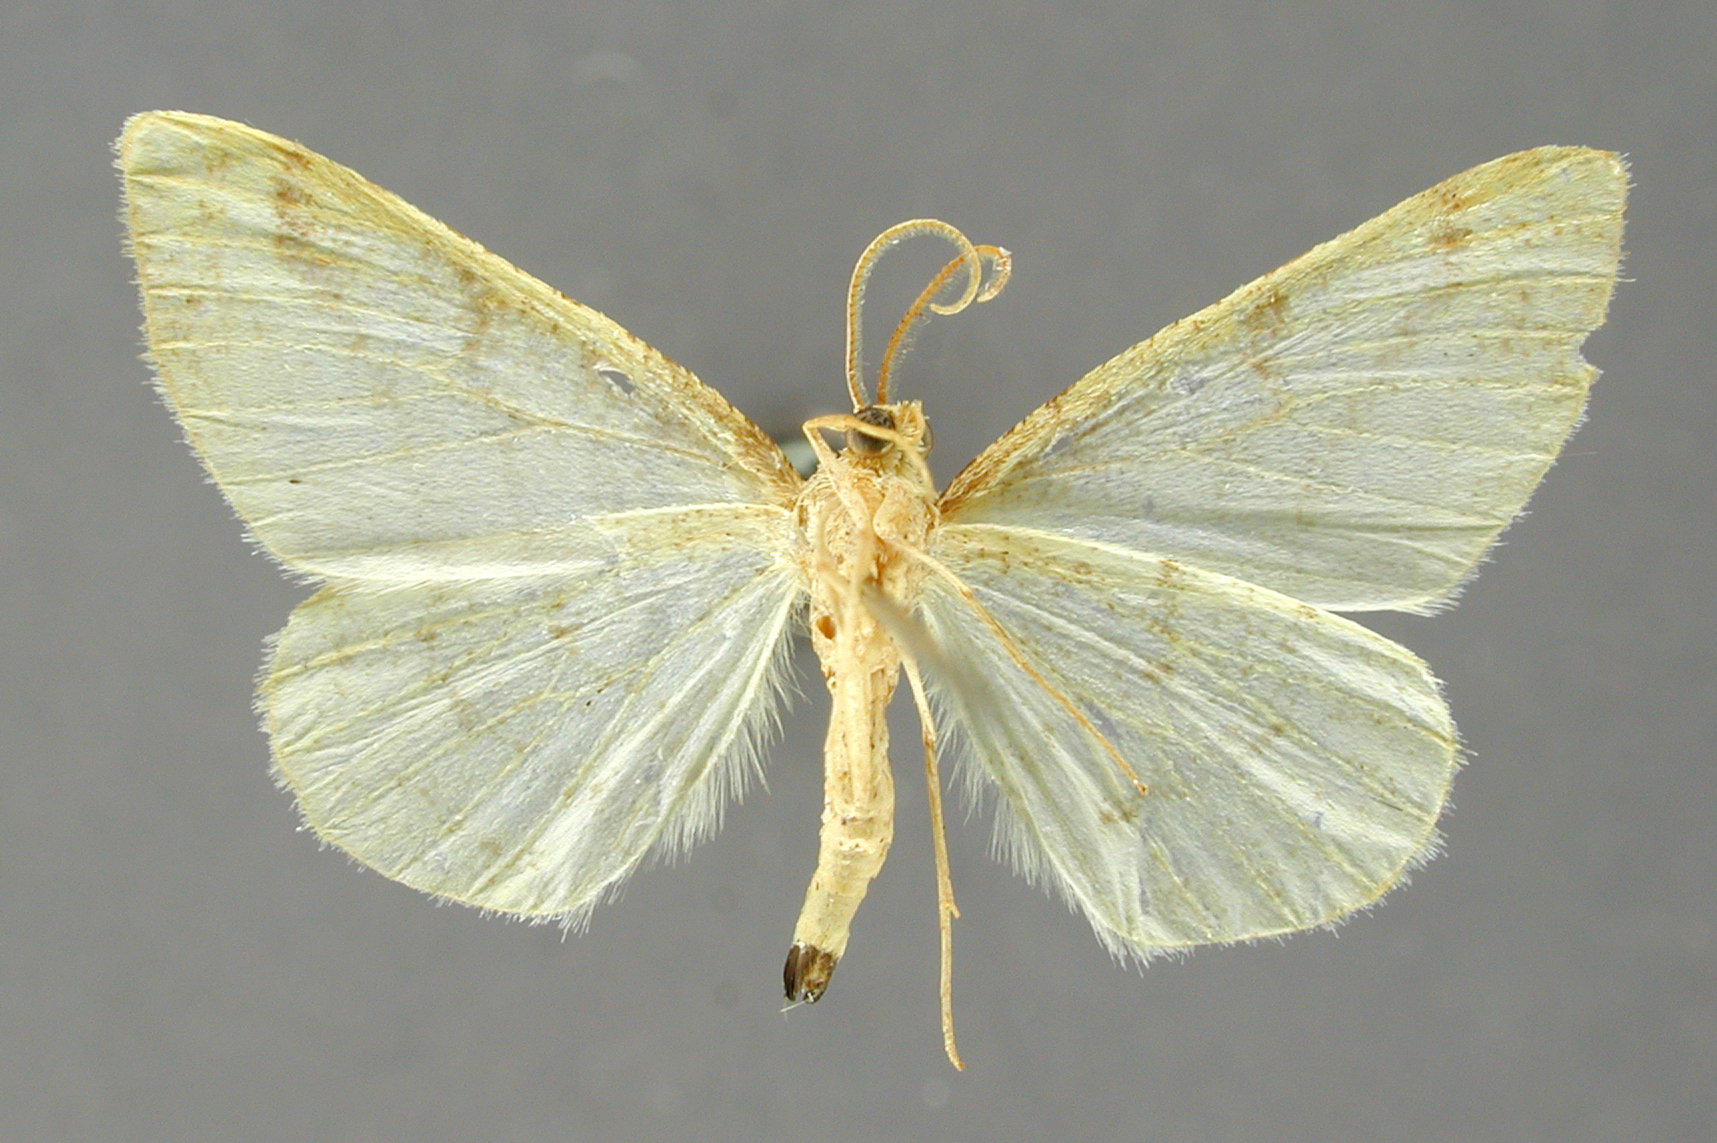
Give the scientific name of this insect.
Physostegania melanorrhoea
